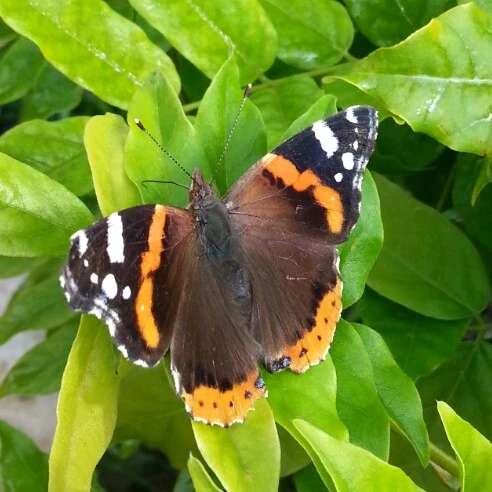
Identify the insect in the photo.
Vanessa atalanta
